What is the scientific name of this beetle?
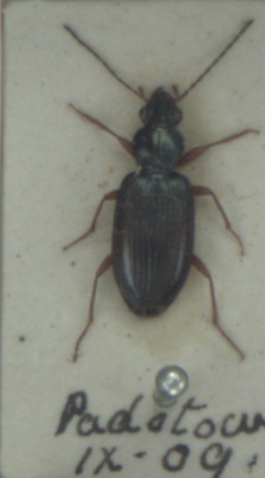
Bembidion decorum
